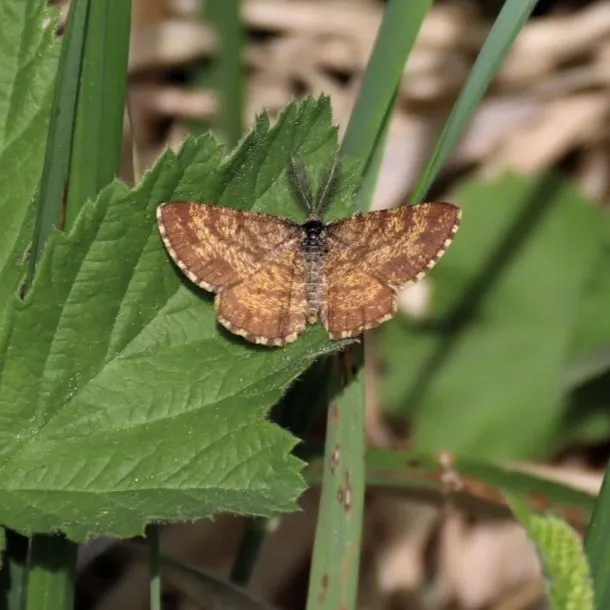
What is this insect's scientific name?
Ematurga atomaria
